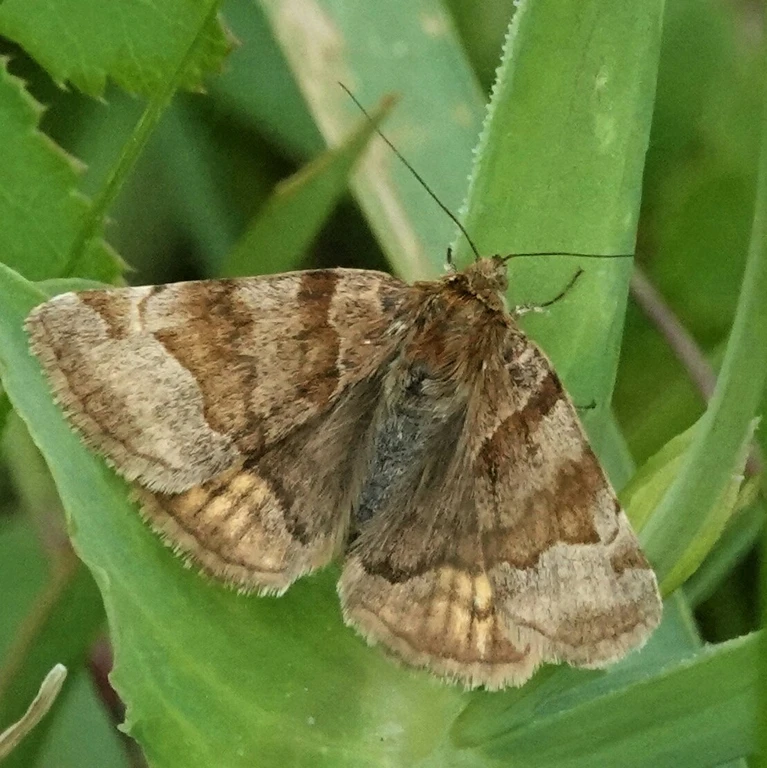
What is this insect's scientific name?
Euclidia glyphica
